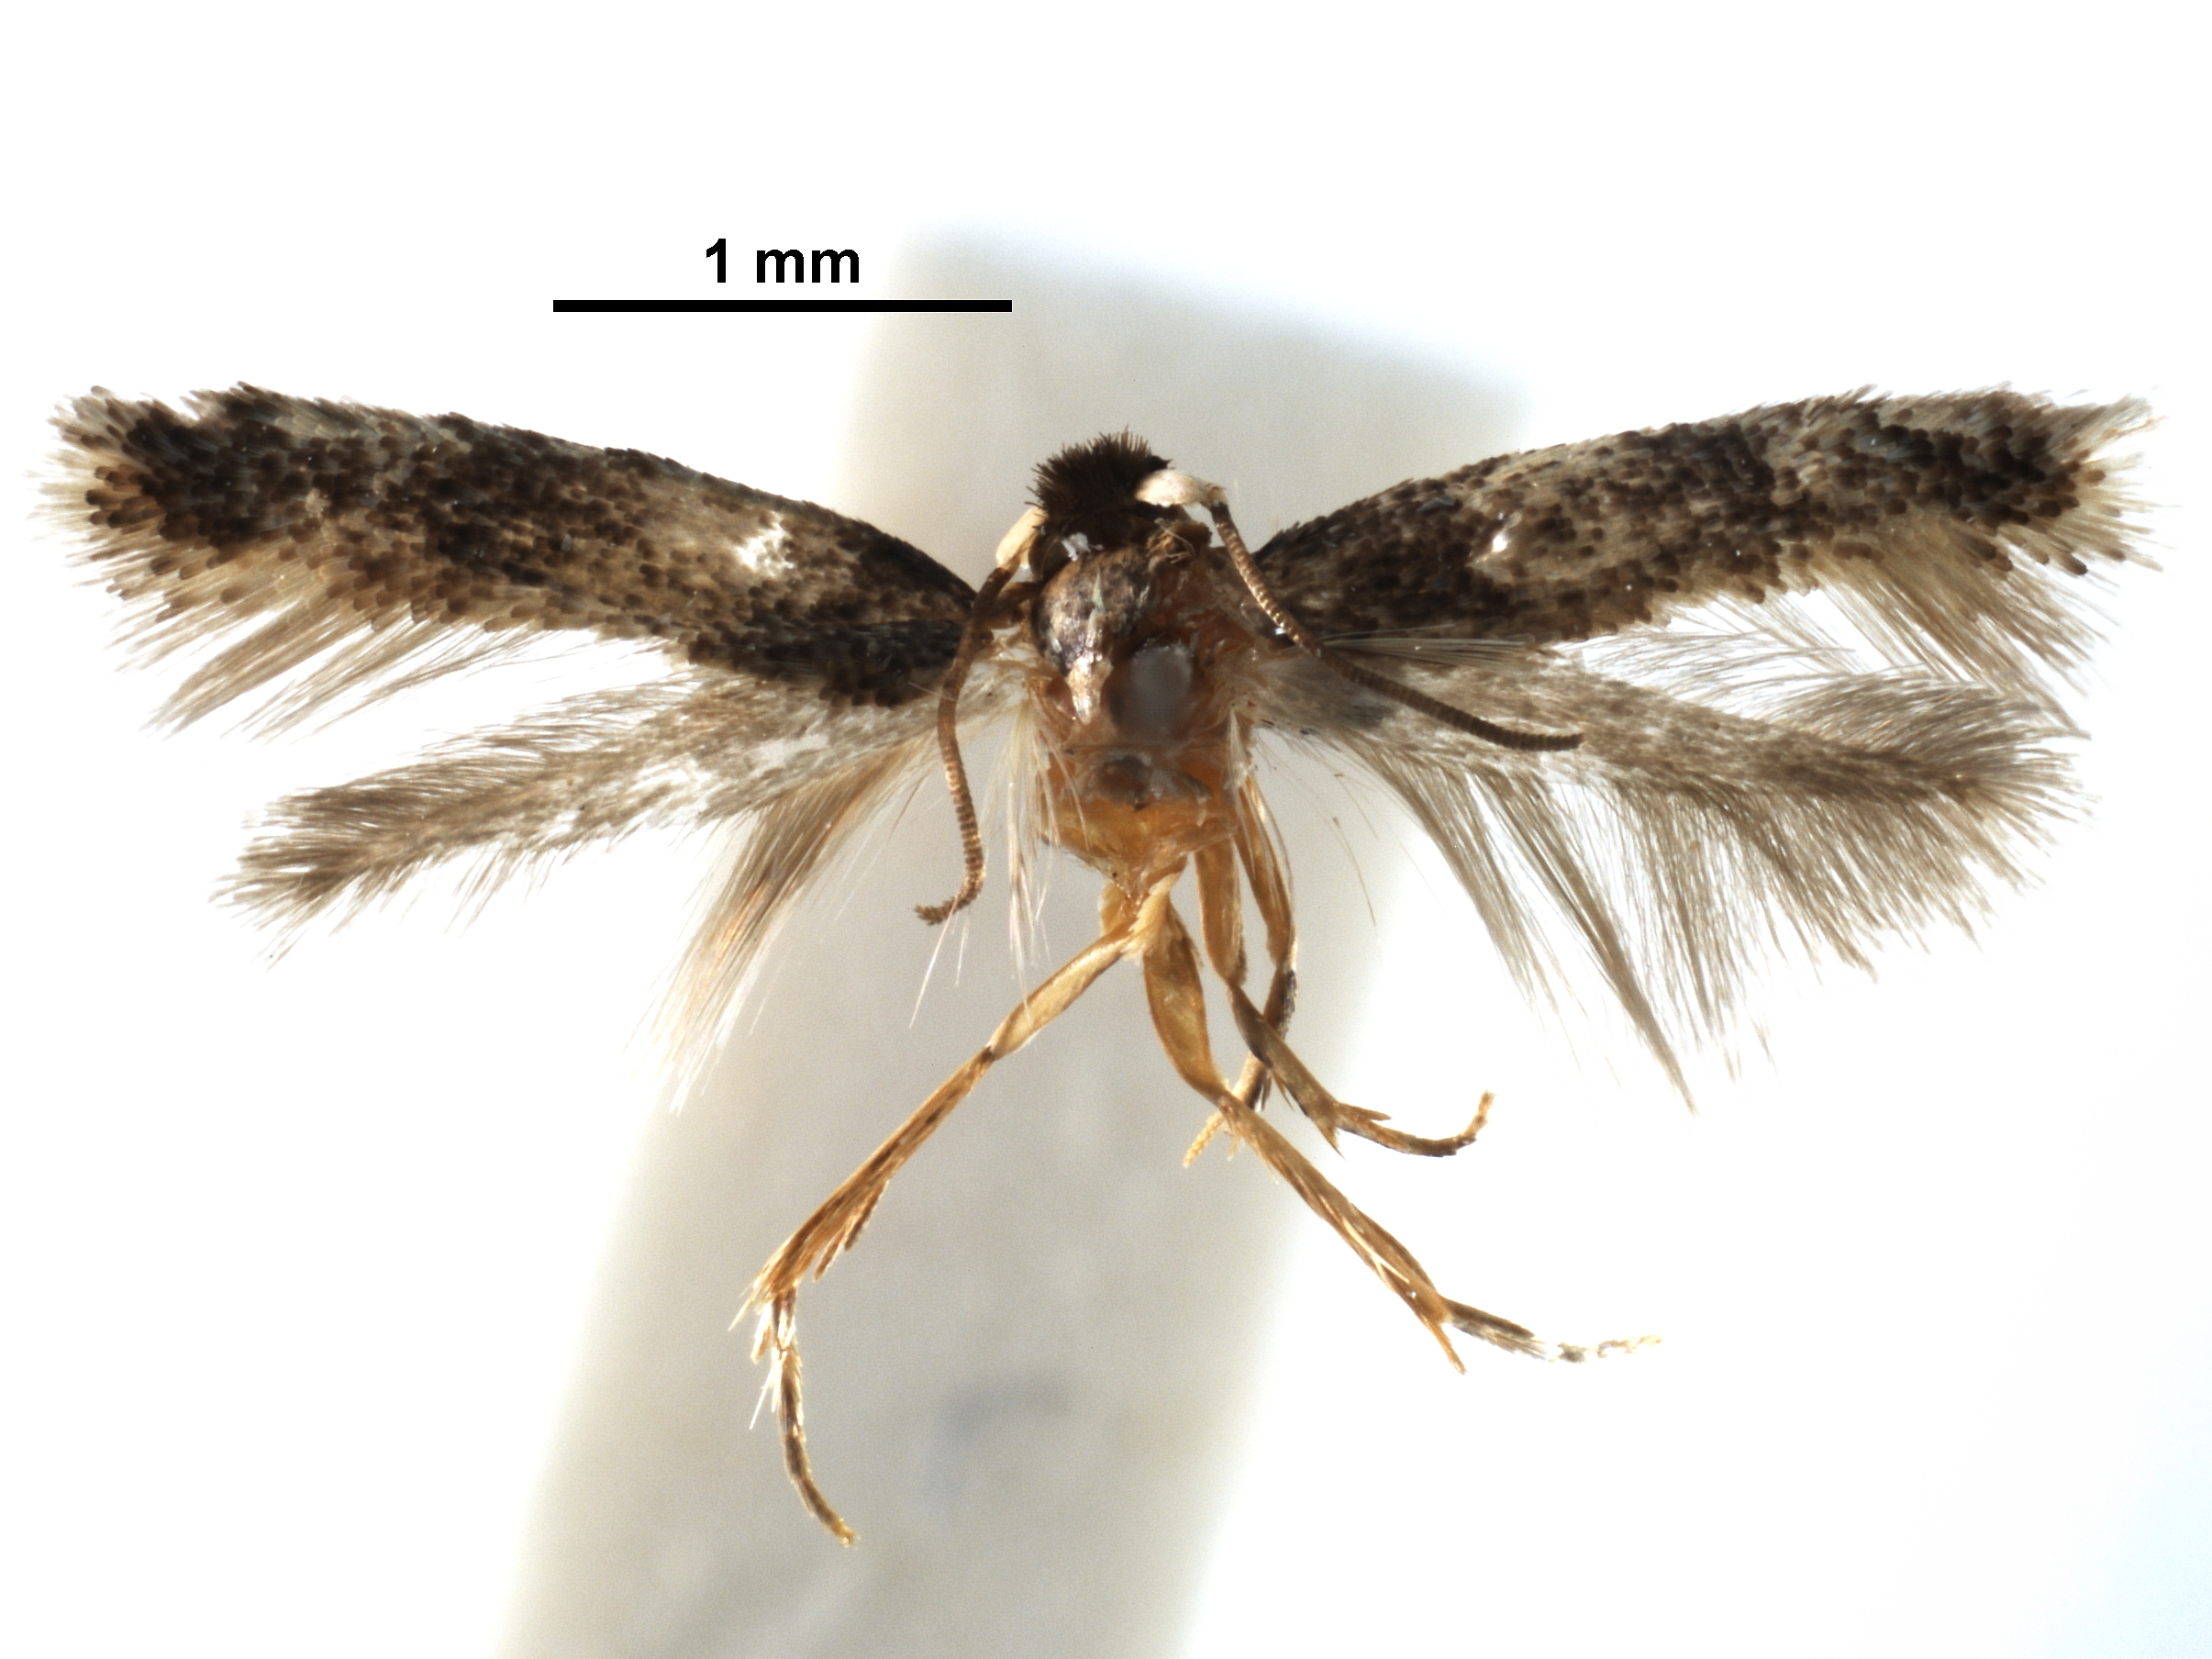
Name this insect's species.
Zimmermannia obrutella
